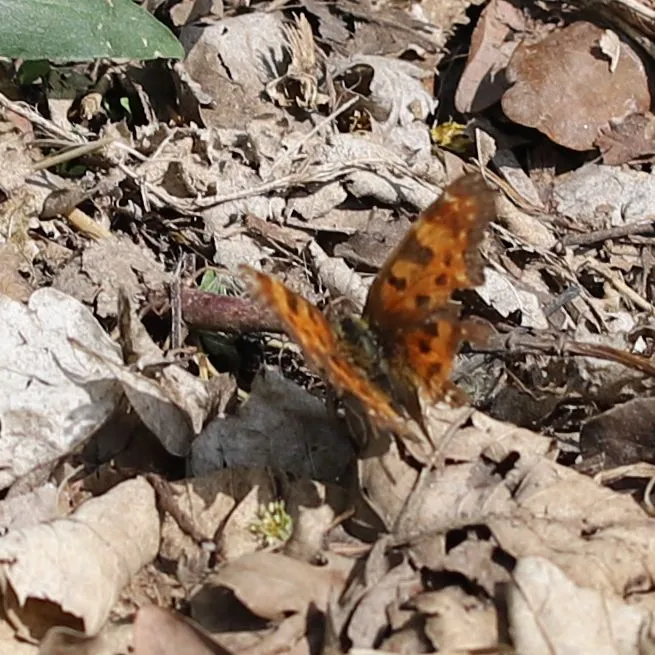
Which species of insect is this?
Polygonia c-album
